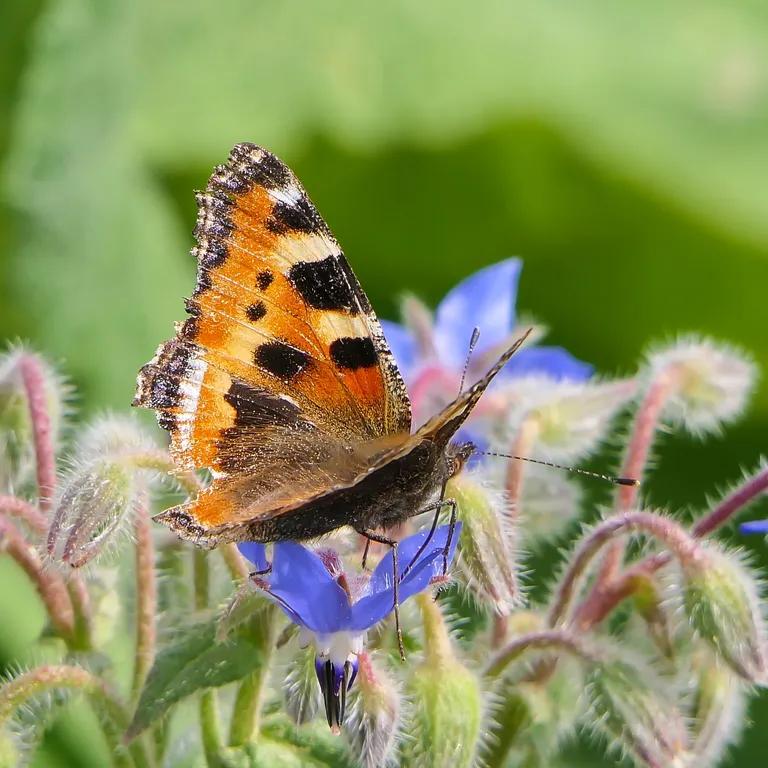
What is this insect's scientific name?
Aglais urticae
